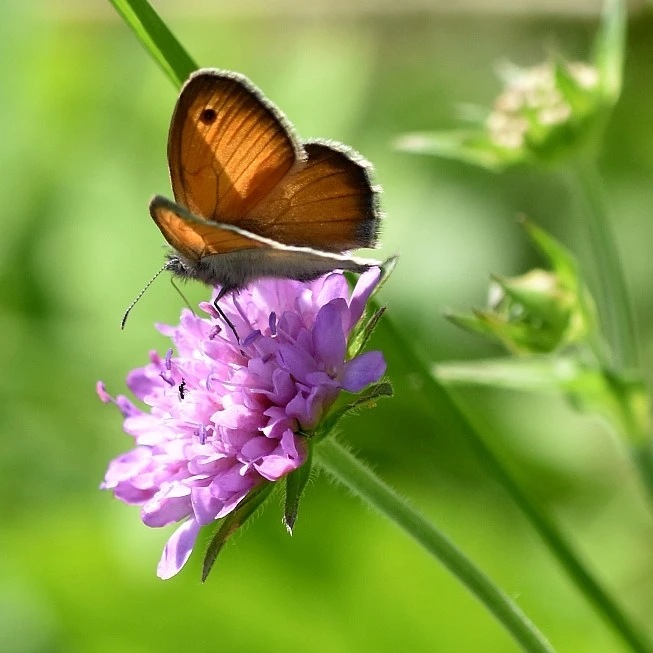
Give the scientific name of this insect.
Coenonympha pamphilus
